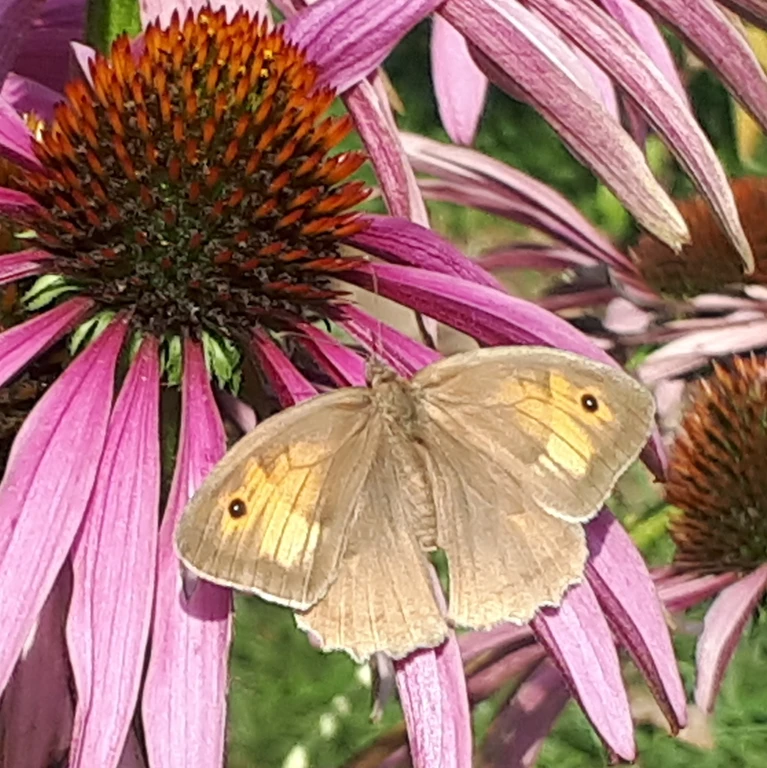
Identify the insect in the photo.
Maniola jurtina
